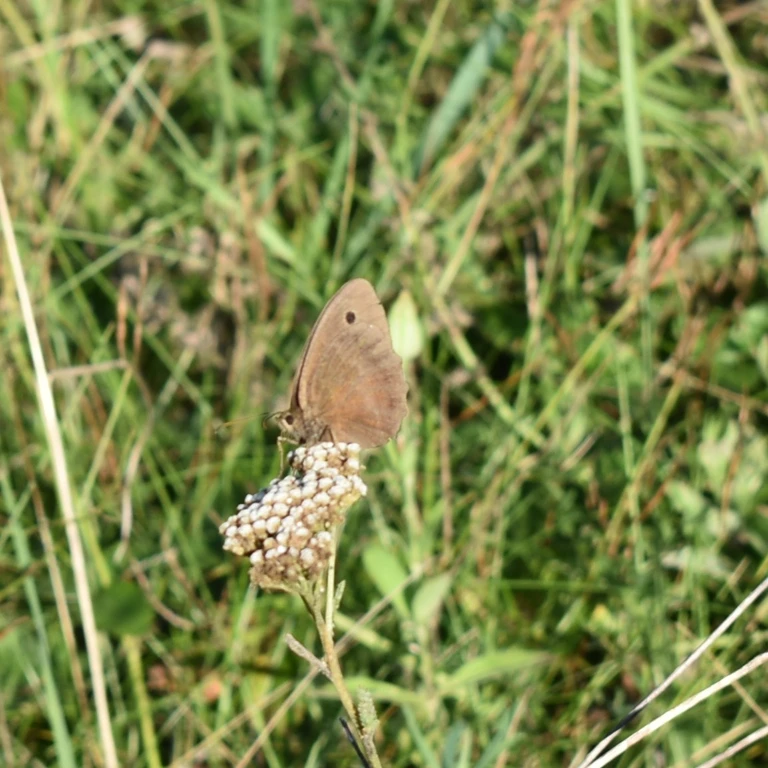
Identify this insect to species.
Minois dryas
